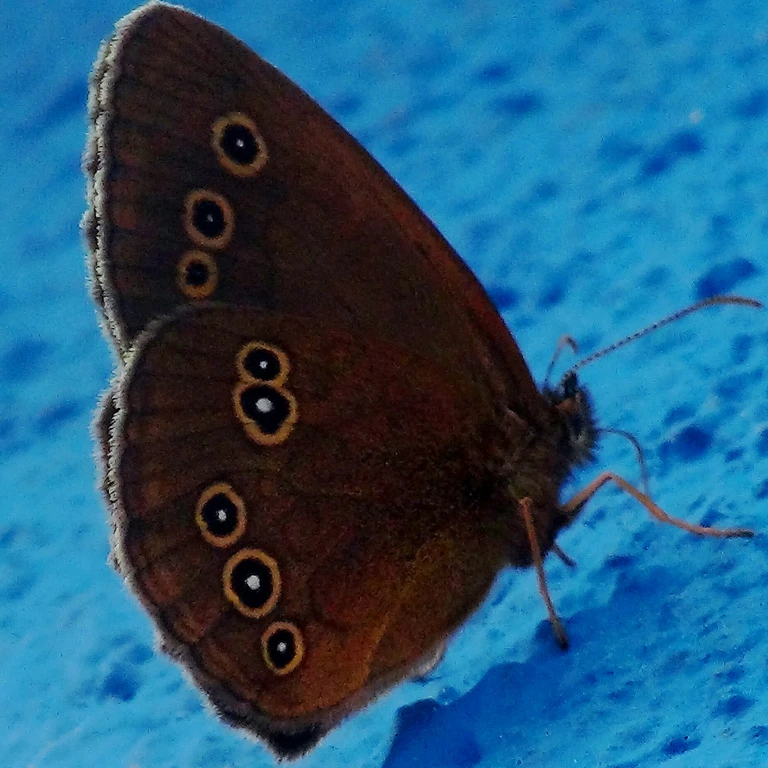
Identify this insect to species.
Aphantopus hyperantus
